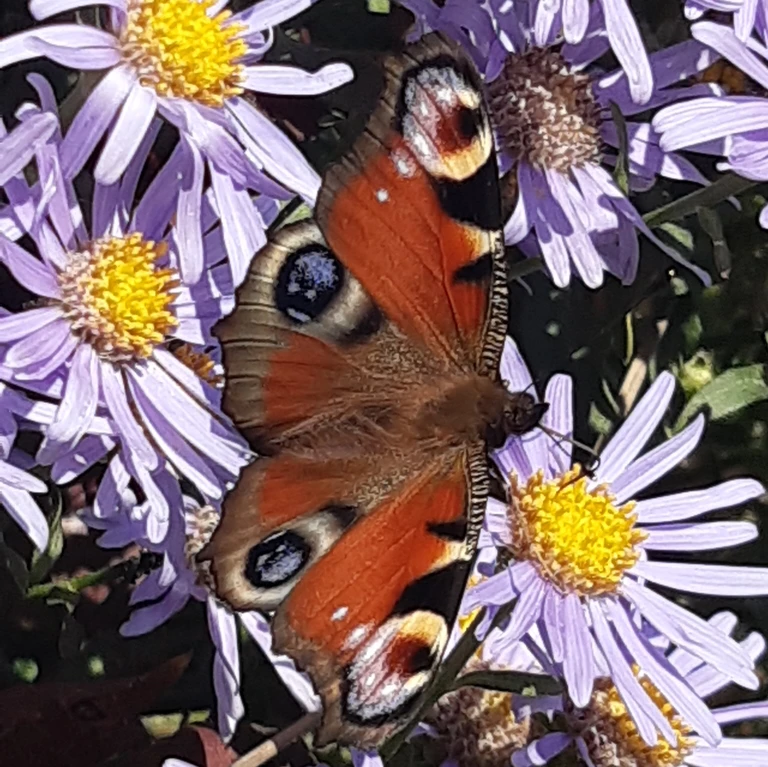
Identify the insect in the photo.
Aglais io
